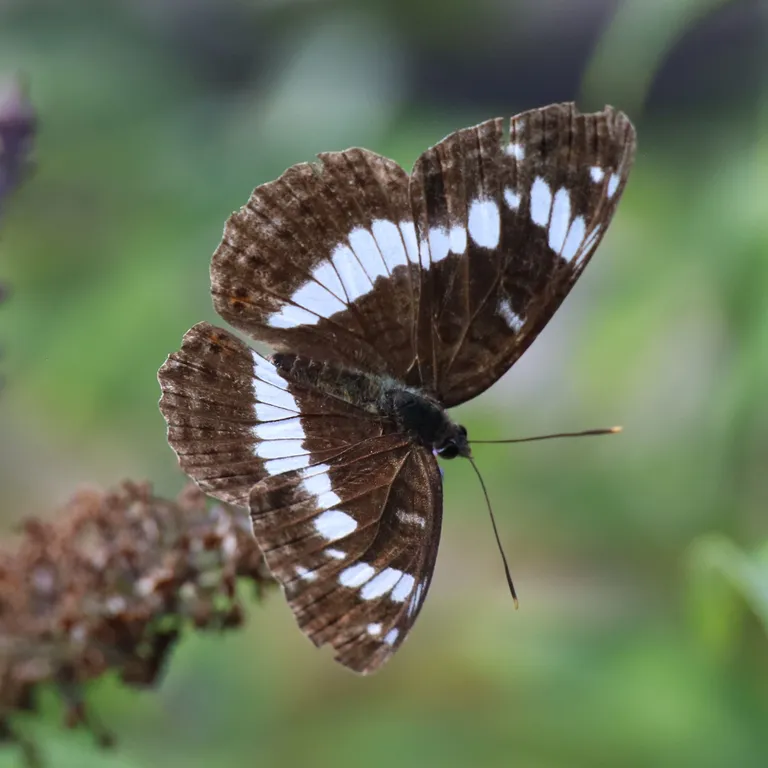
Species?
Limenitis camilla (also Ladoga camilla)
